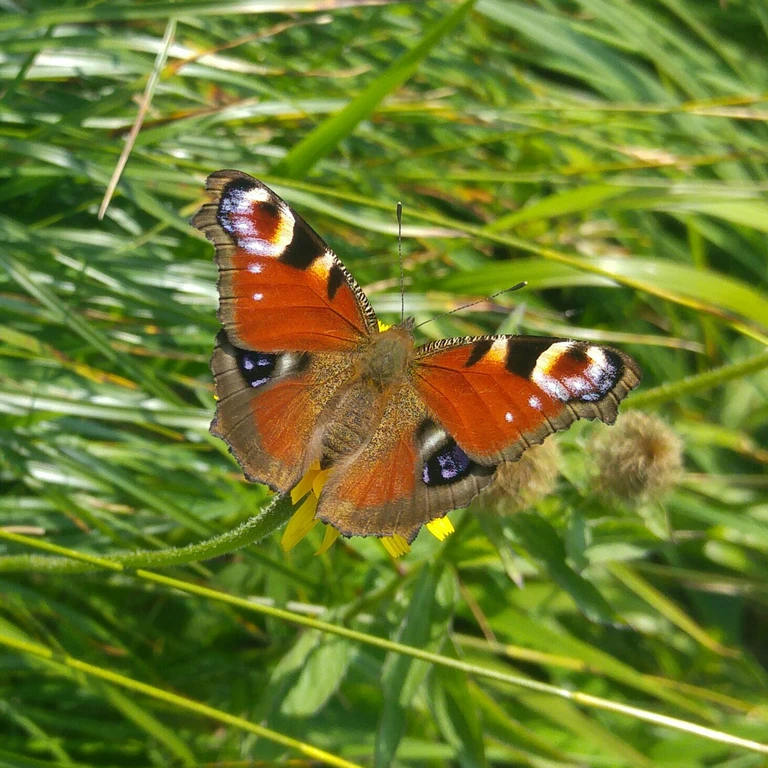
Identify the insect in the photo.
Aglais io
